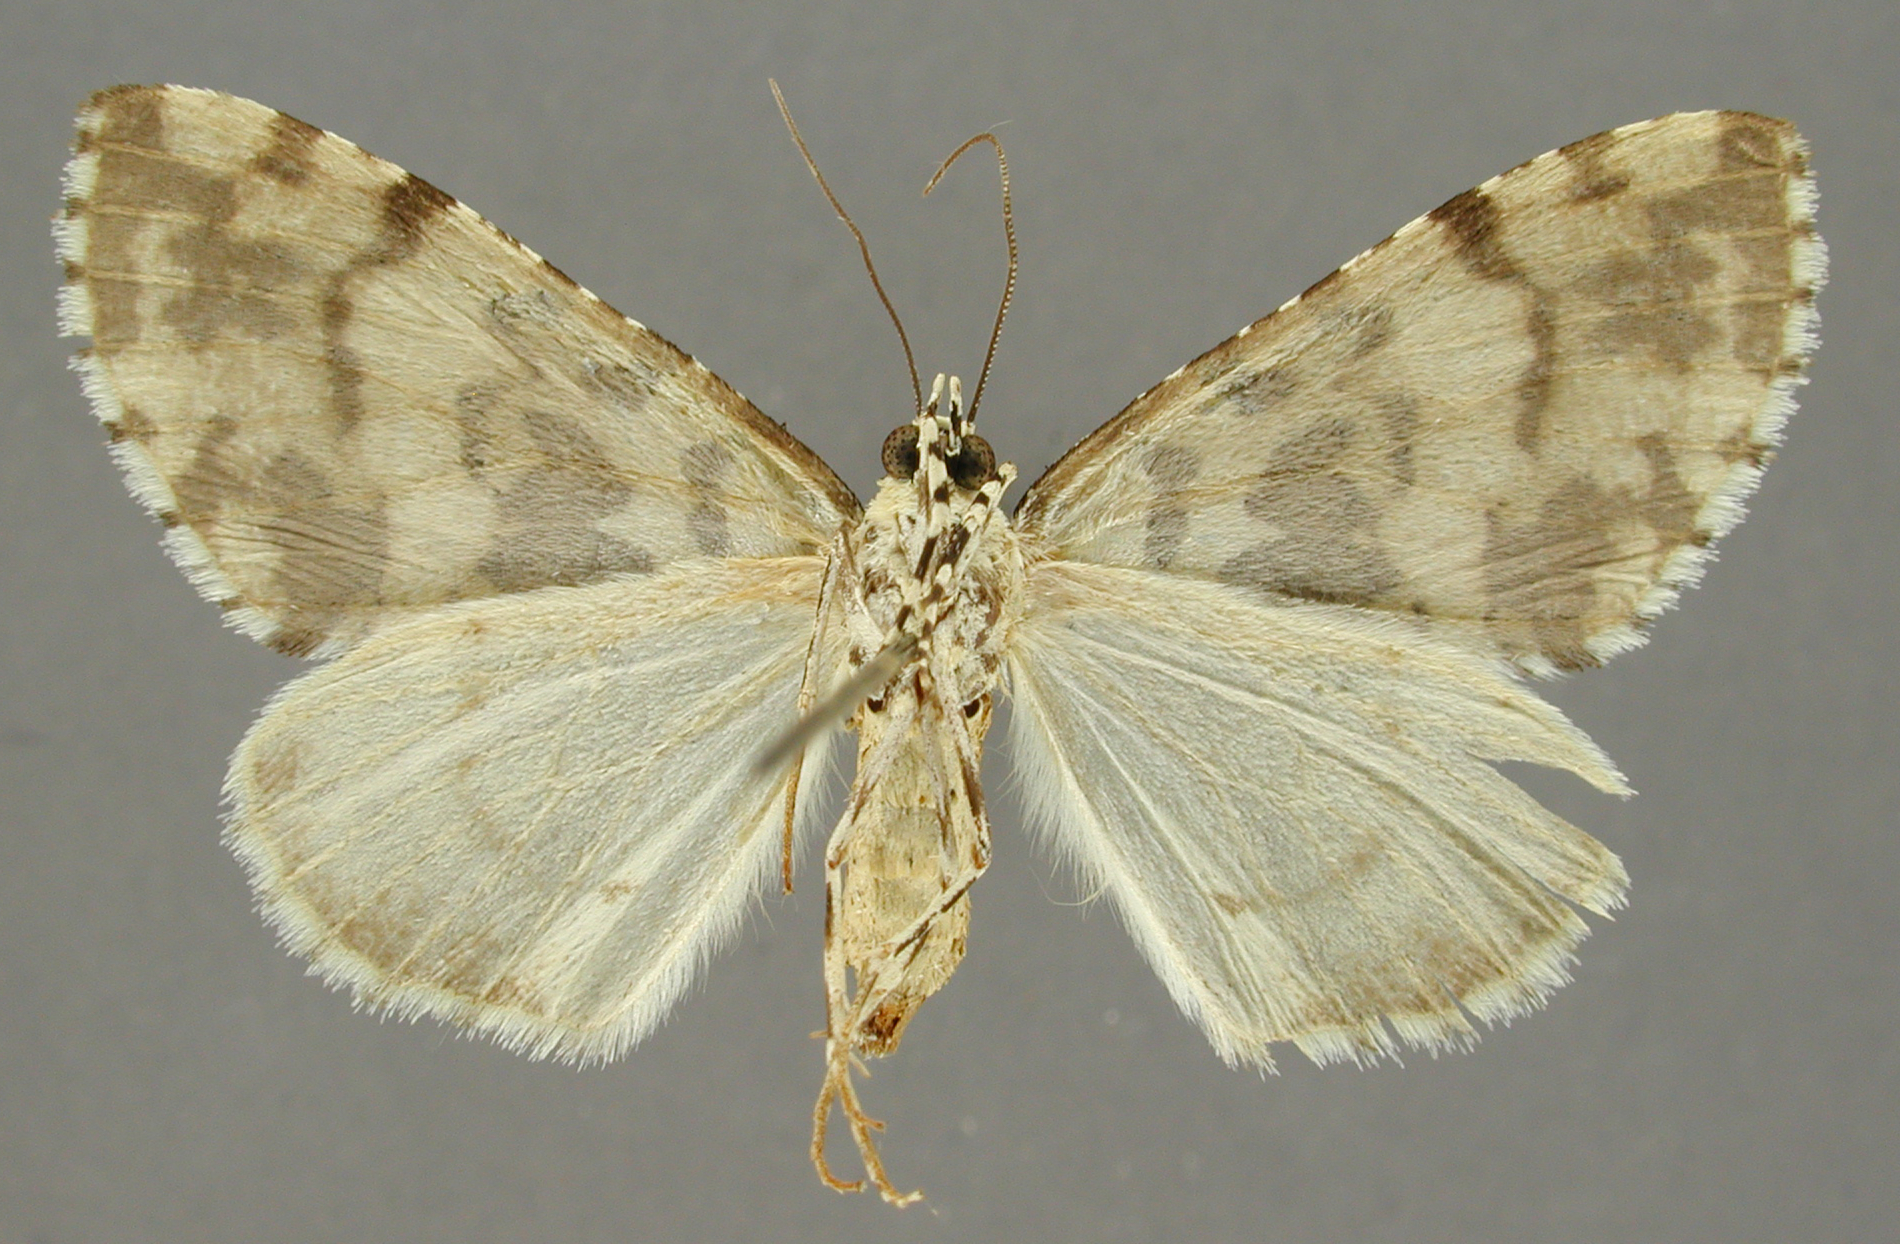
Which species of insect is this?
Hydriomena oasis
